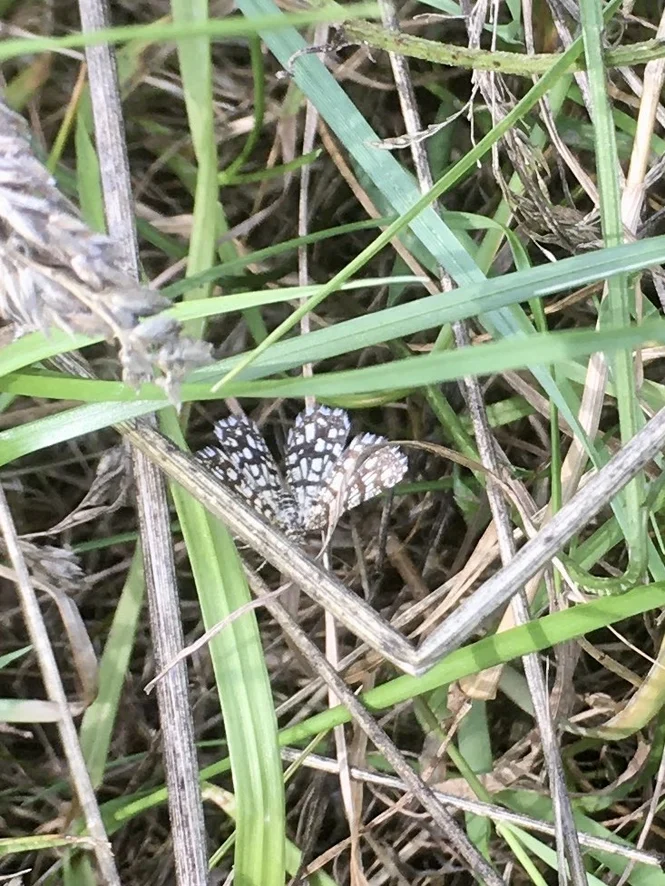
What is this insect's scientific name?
Chiasmia clathrata
